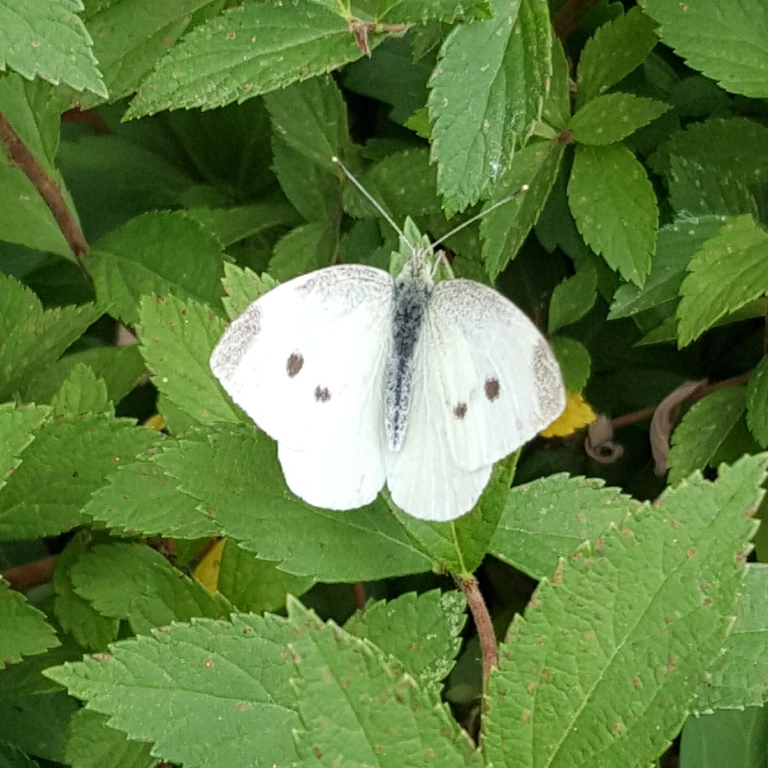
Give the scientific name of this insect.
Pieris rapae
